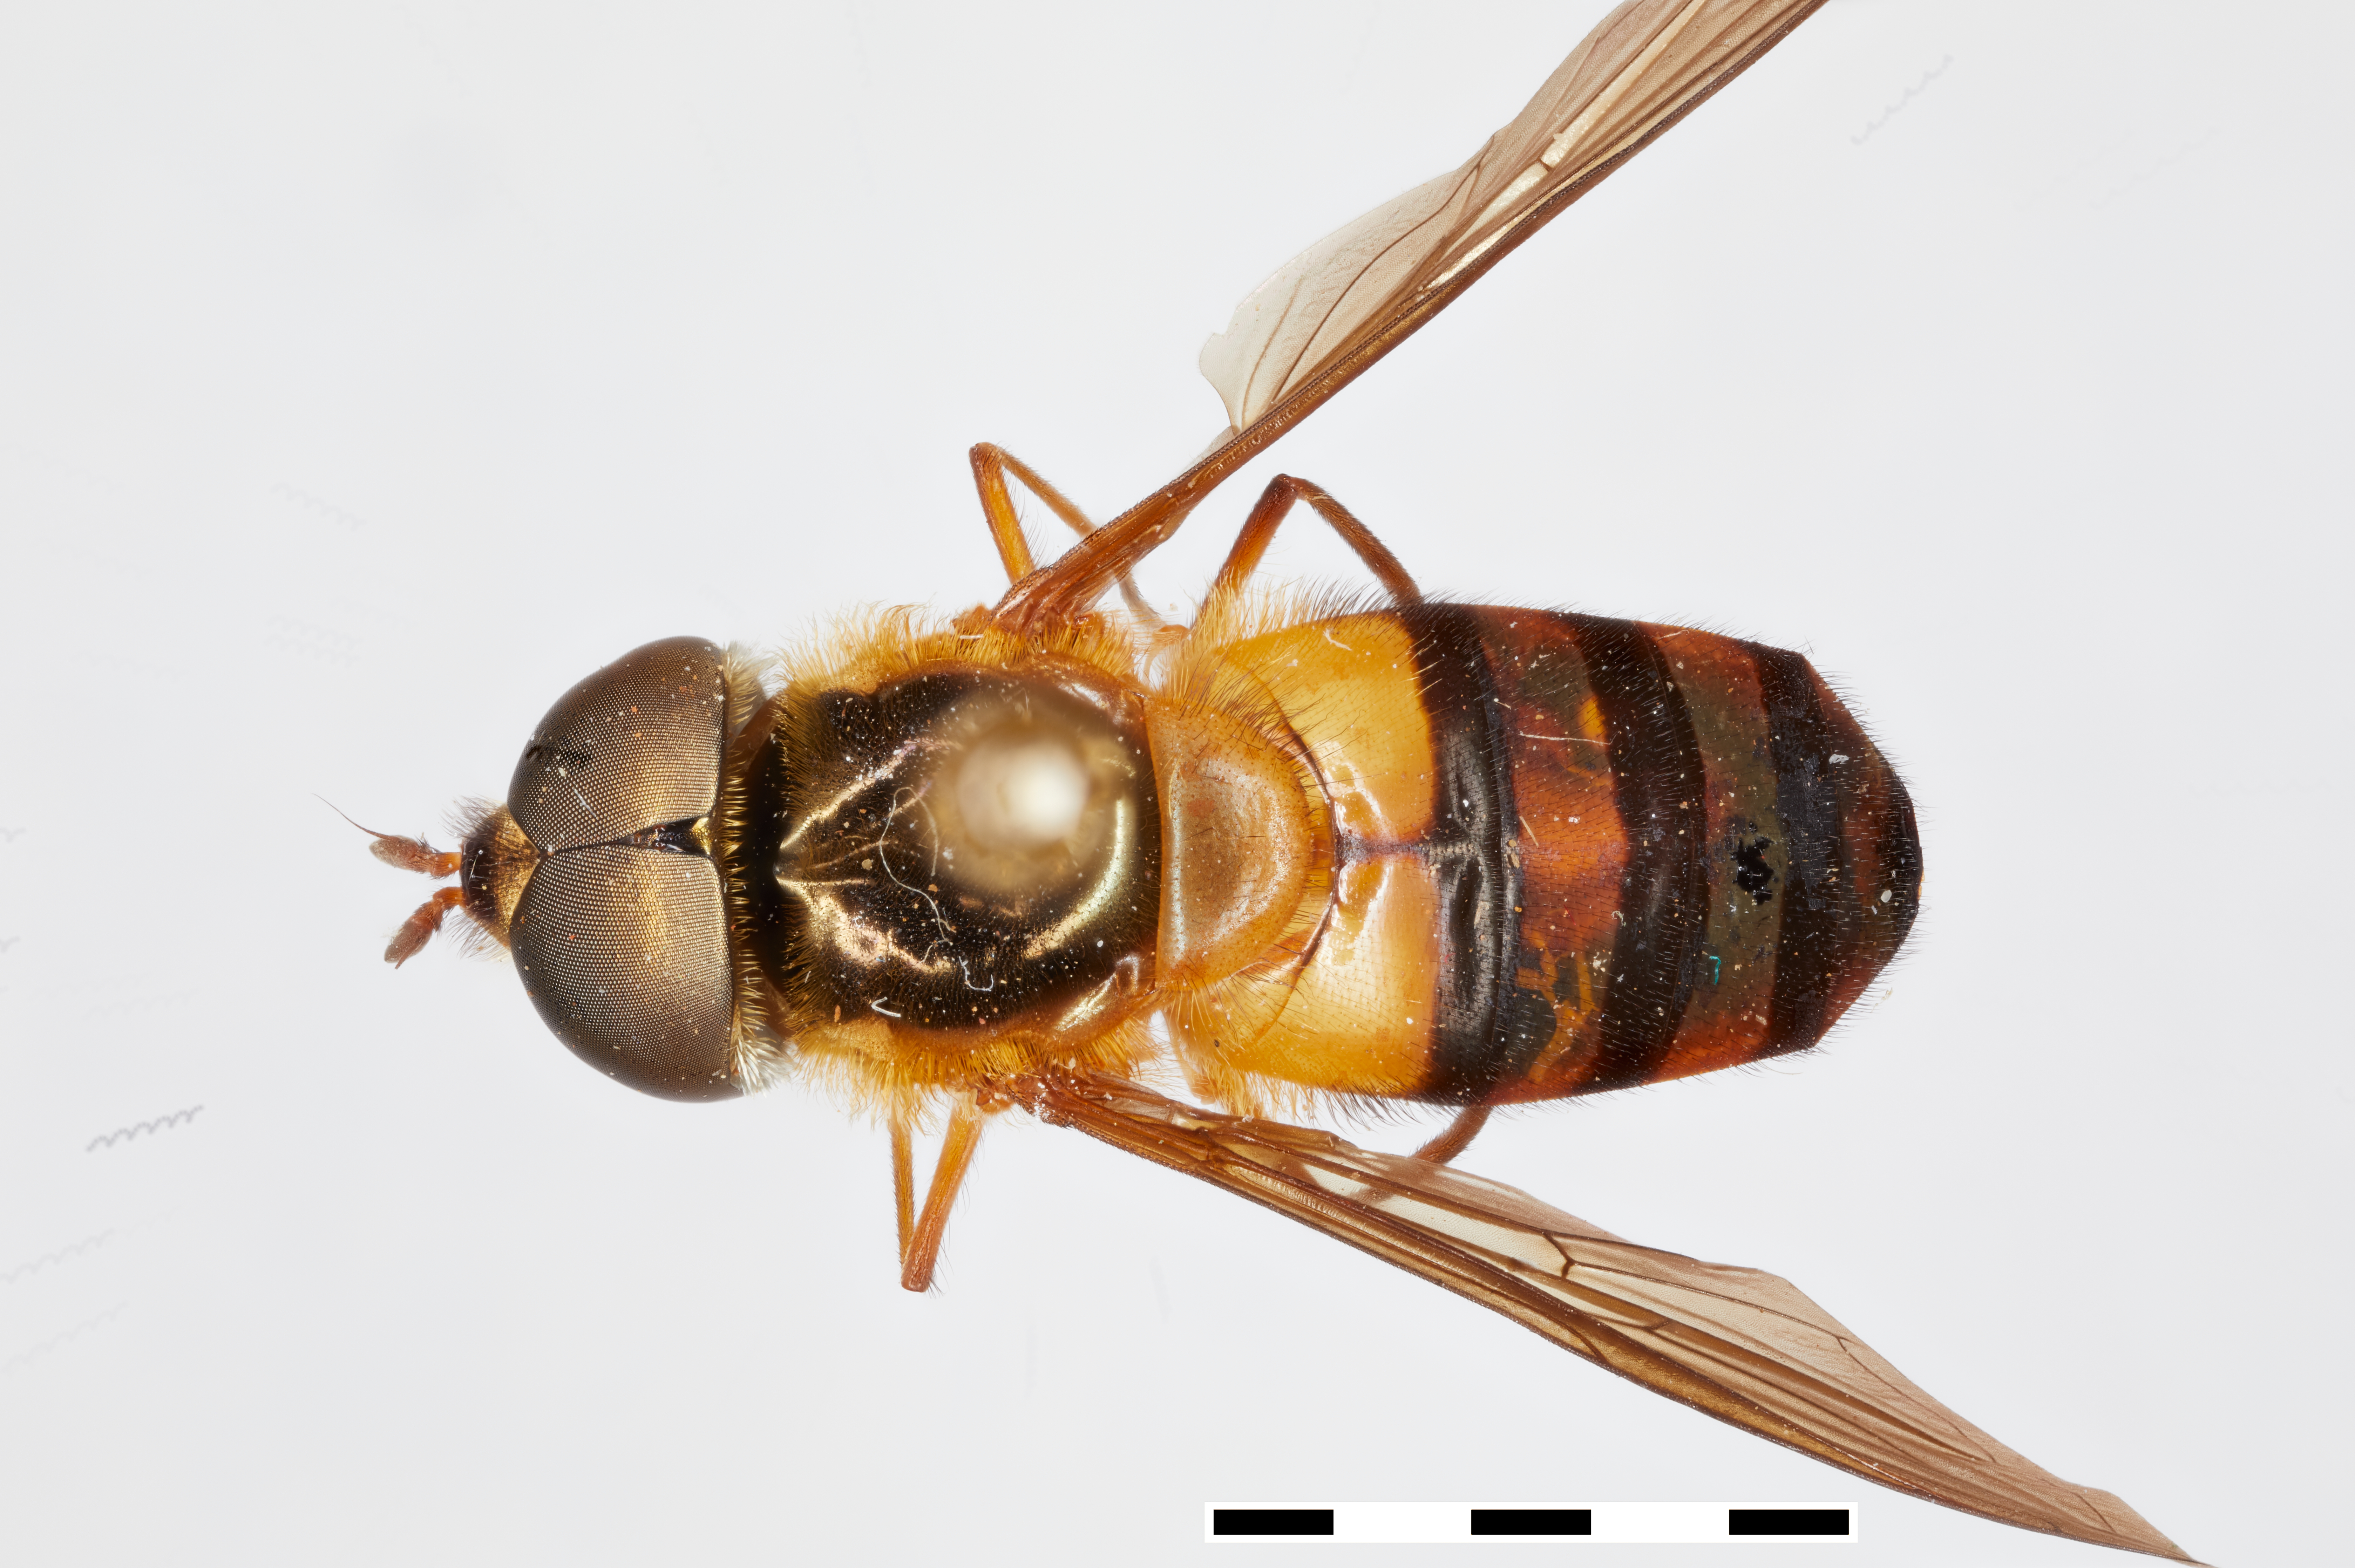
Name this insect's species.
Asarkina belli
